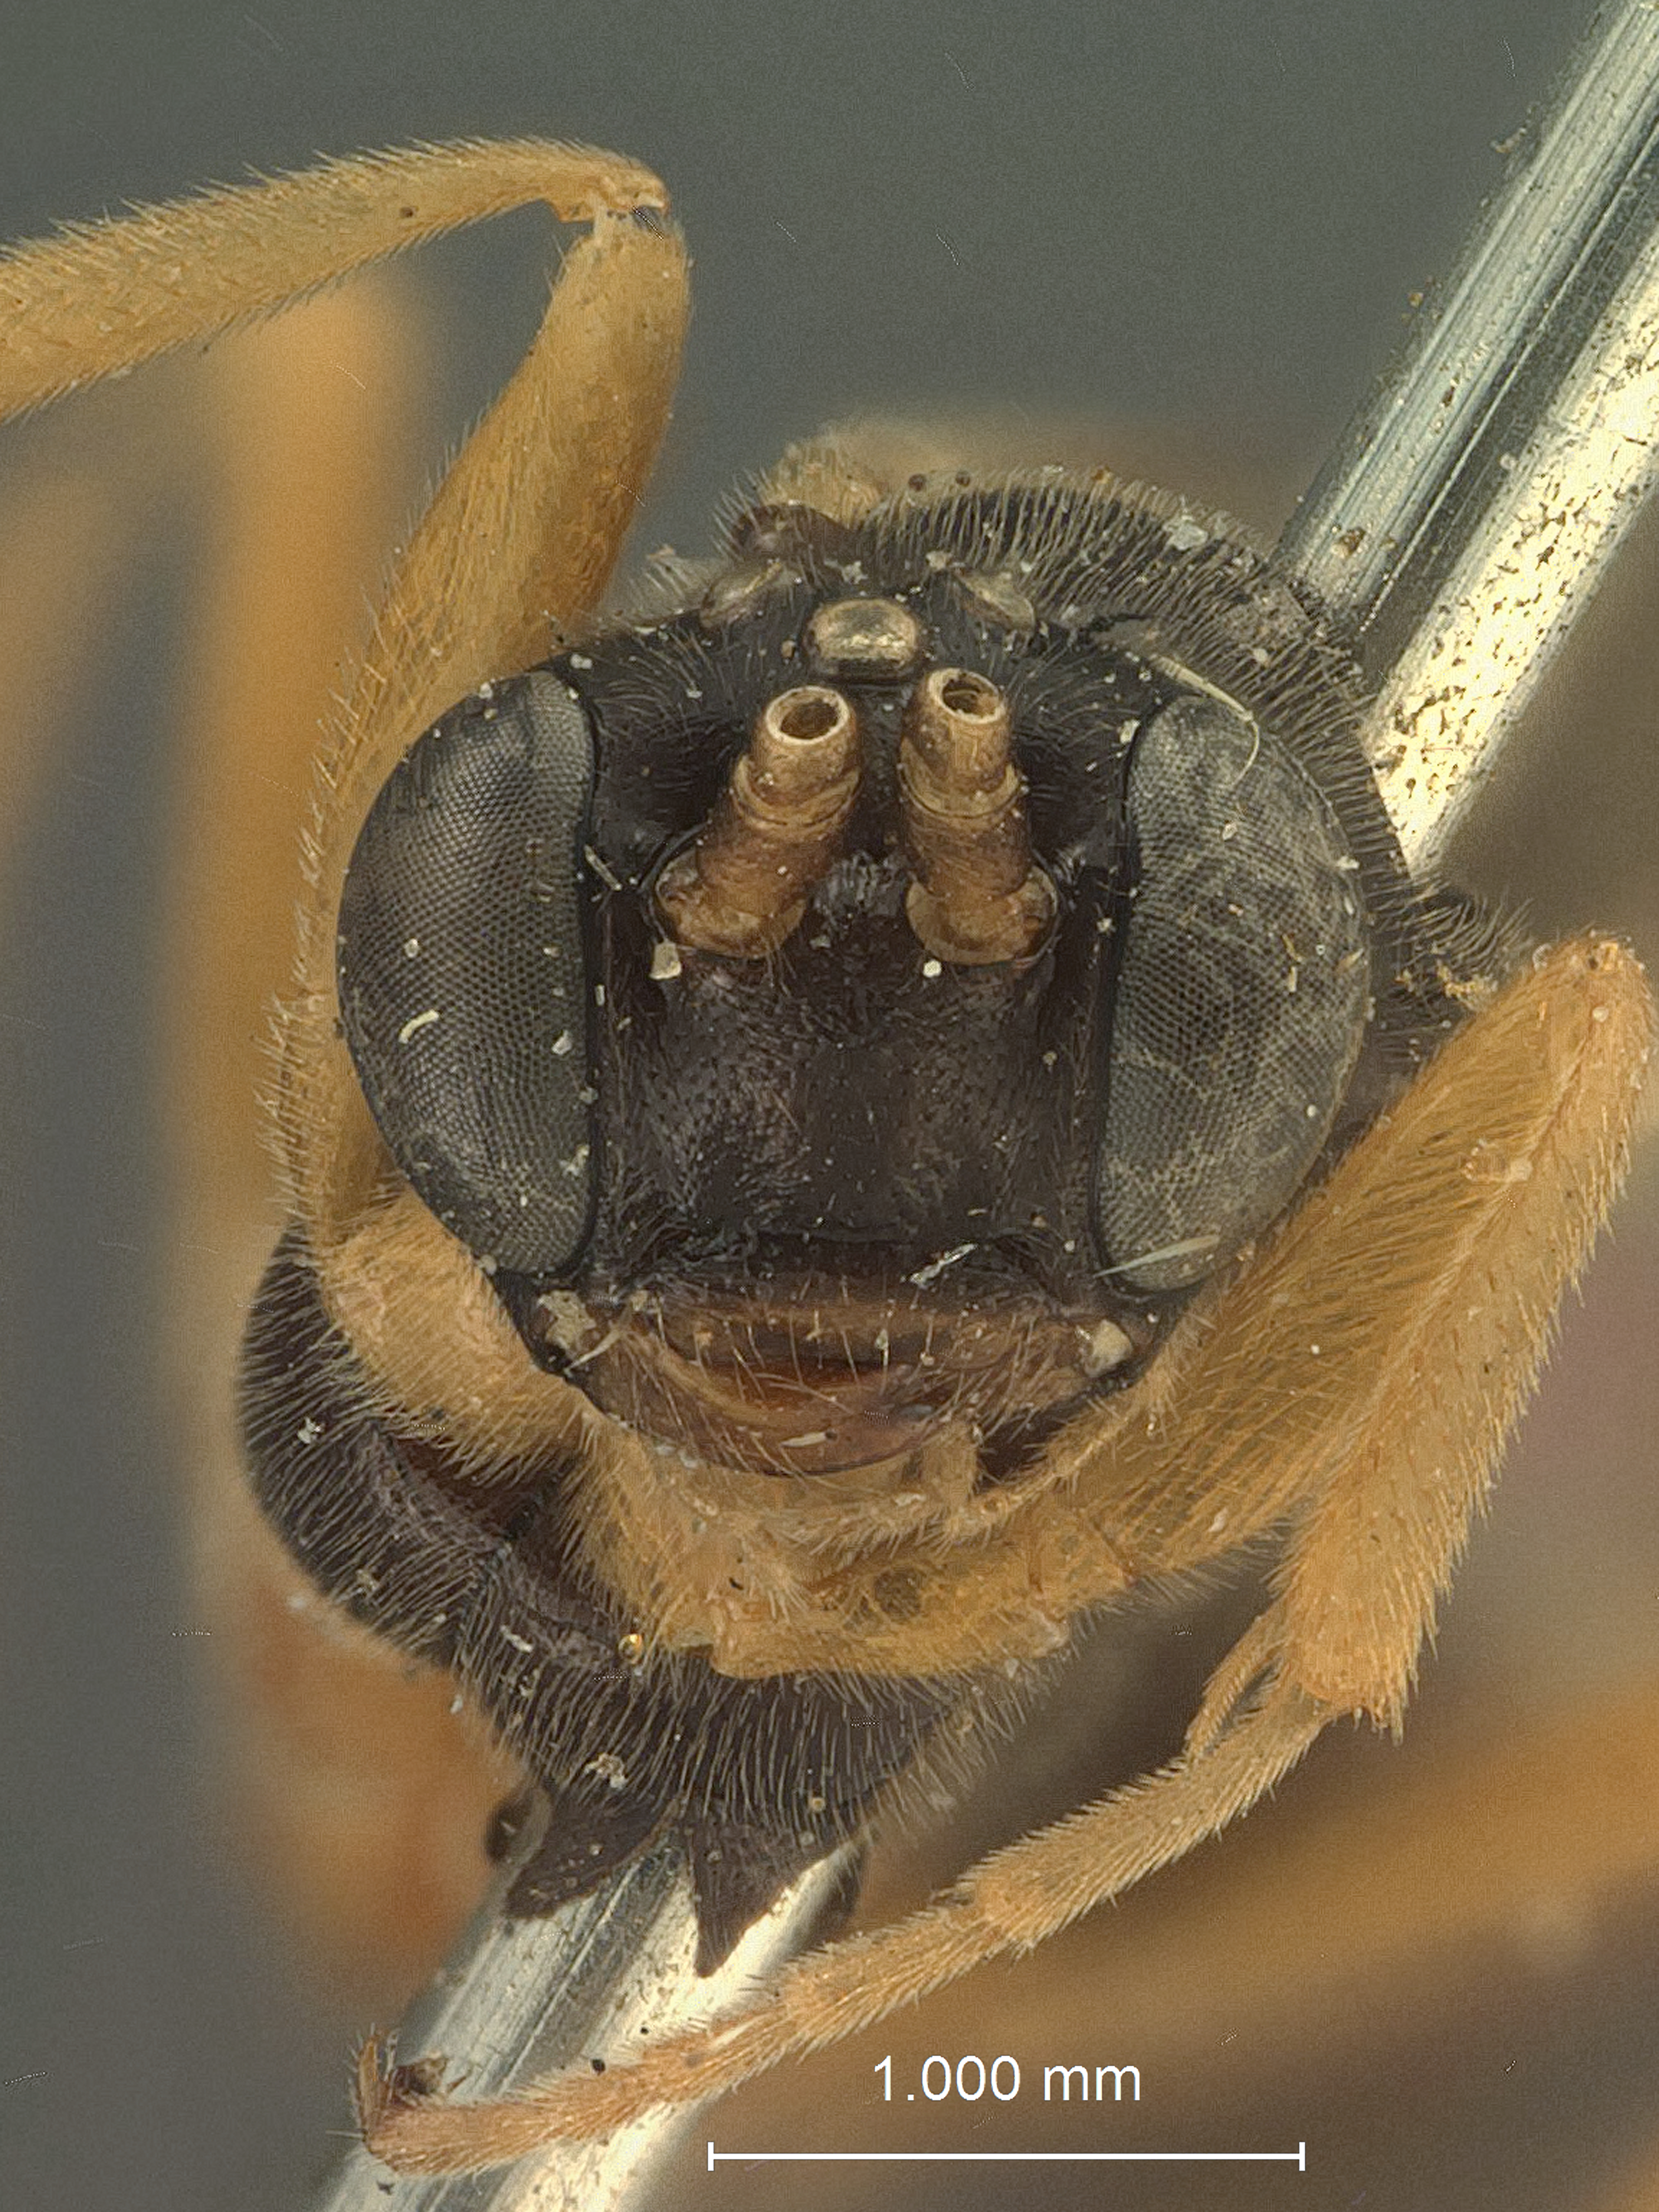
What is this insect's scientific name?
Homaspis slossonae
